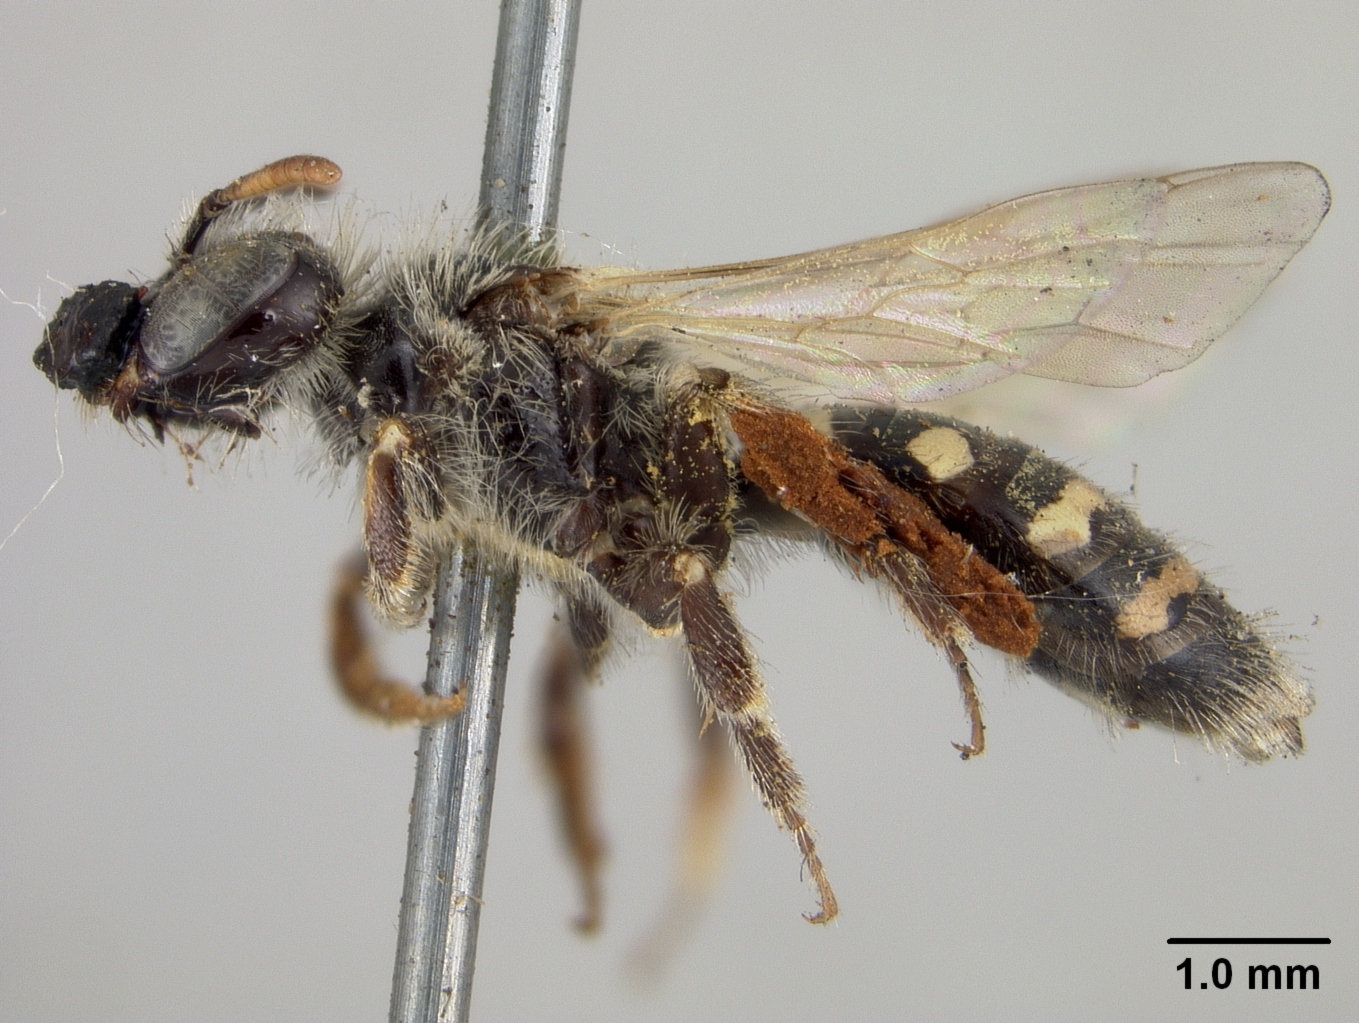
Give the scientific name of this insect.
Calliopsis personatus
